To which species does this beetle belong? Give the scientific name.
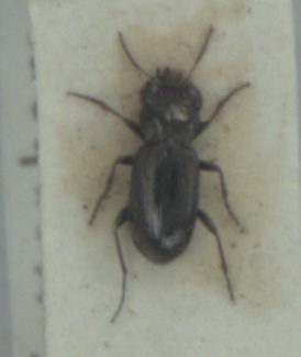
Notiophilus germinyi
